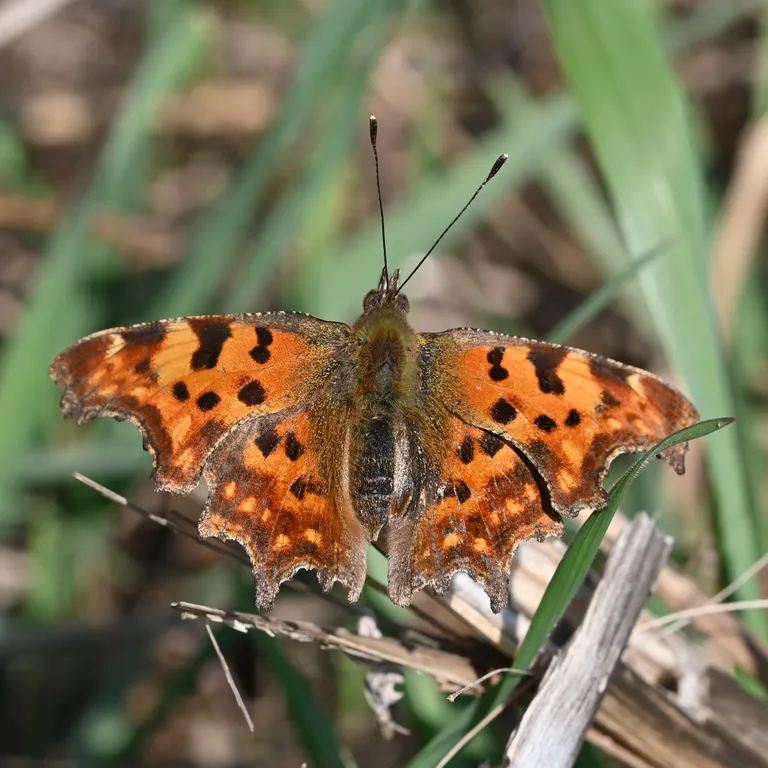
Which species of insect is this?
Polygonia c-album
